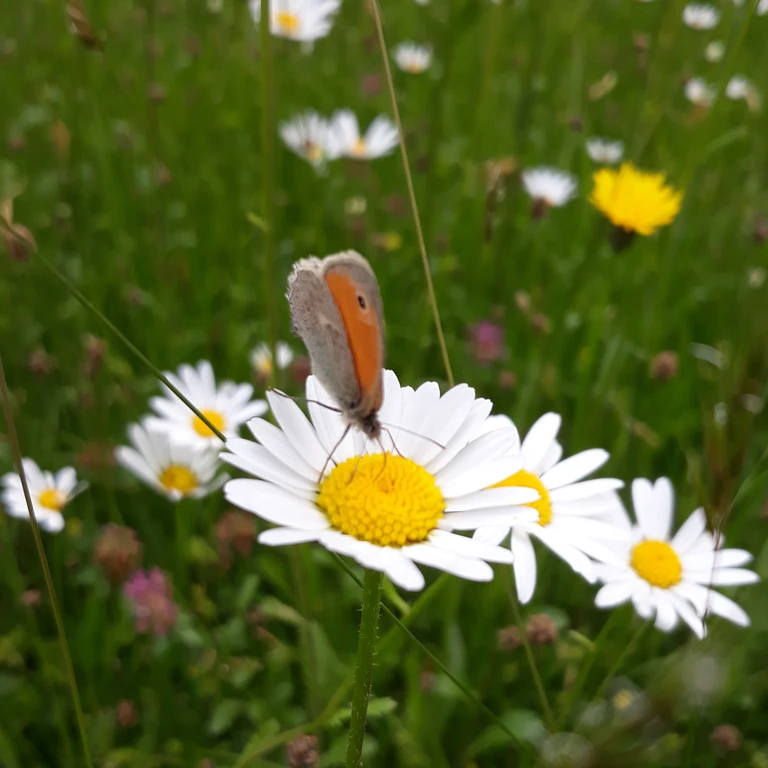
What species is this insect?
Coenonympha pamphilus
